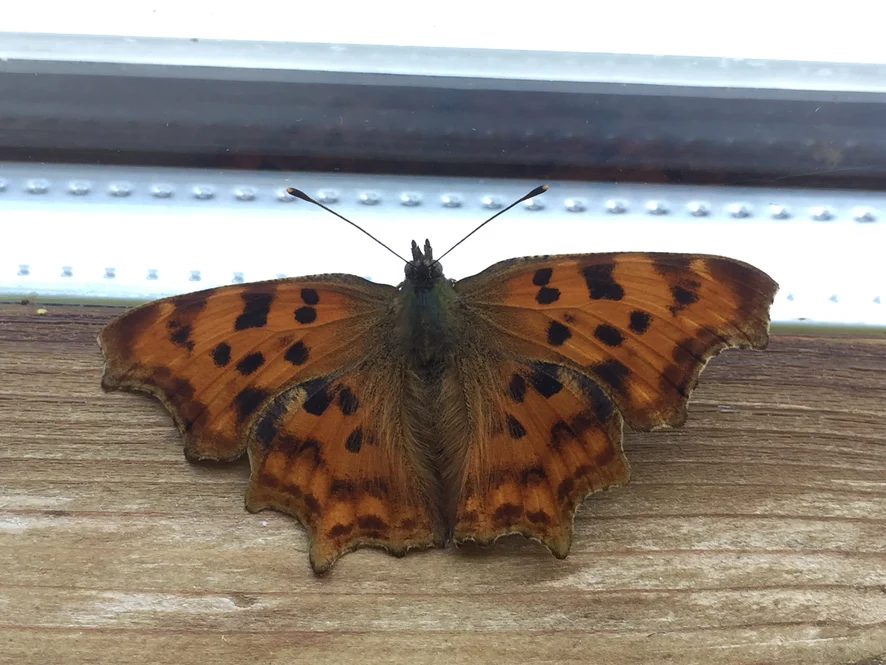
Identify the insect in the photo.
Polygonia c-album
